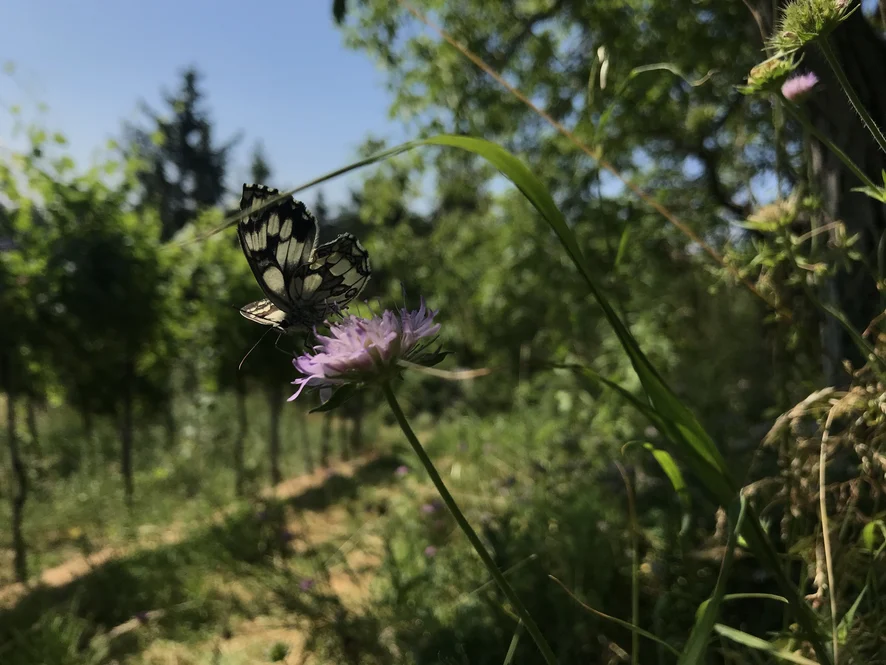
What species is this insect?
Melanargia galathea
